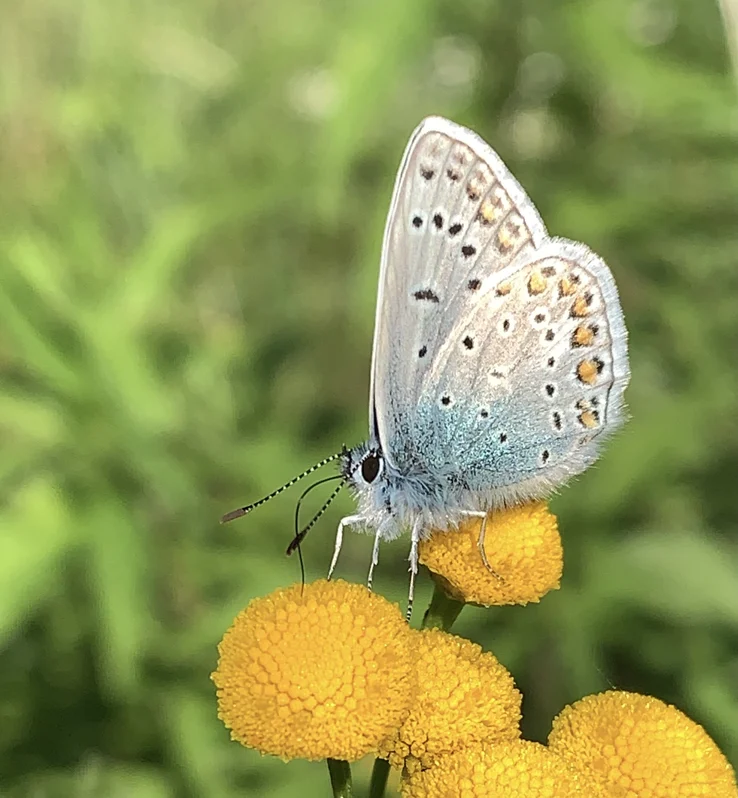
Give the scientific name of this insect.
Polyommatus icarus
